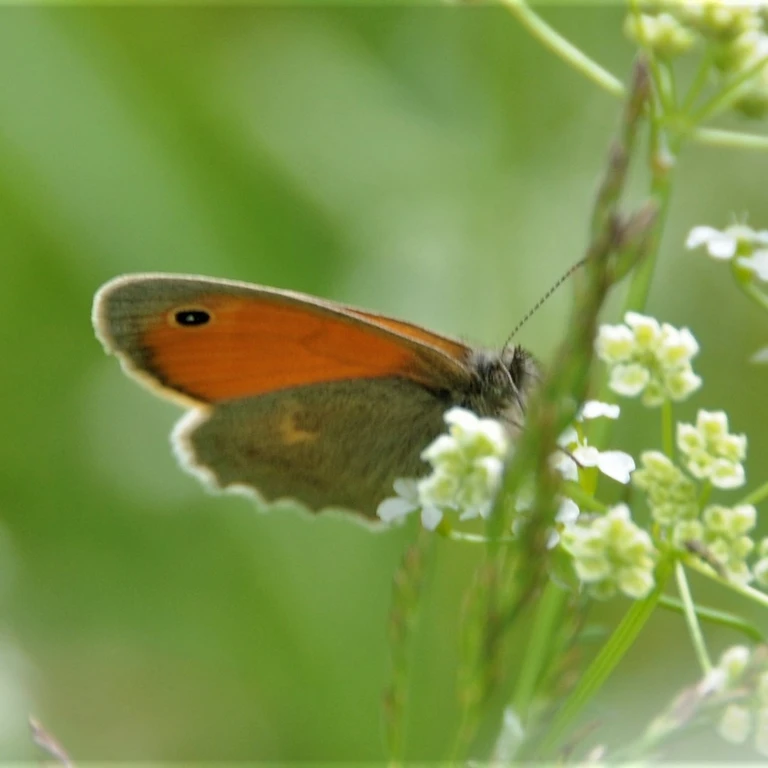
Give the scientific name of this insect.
Coenonympha pamphilus
